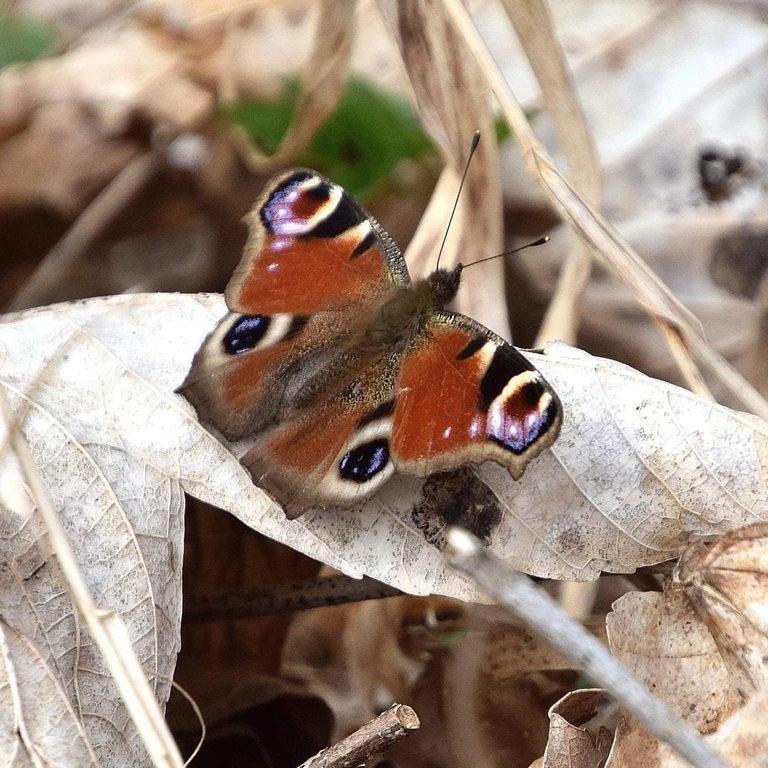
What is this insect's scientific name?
Aglais io
